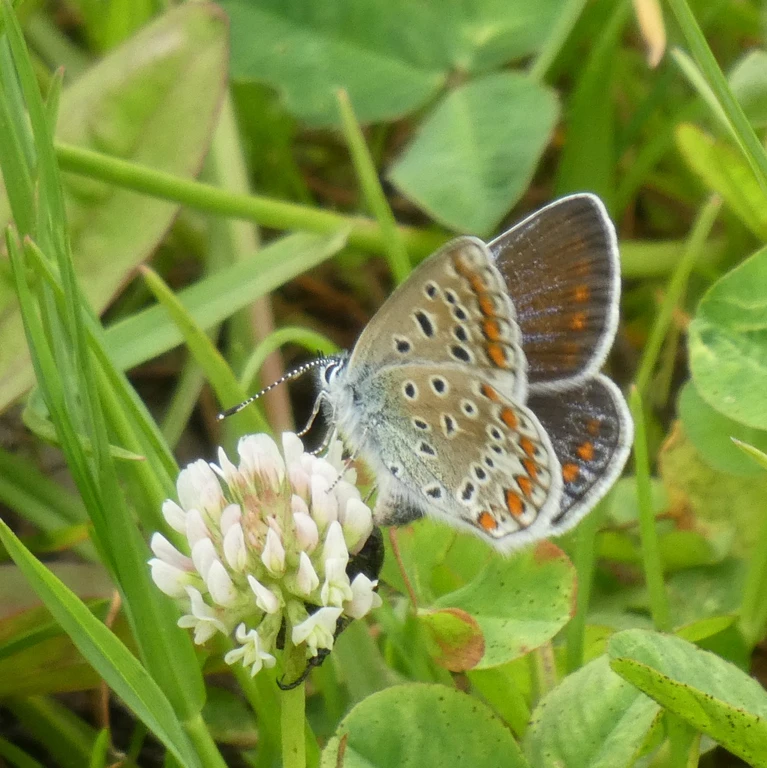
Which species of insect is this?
Polyommatus icarus
